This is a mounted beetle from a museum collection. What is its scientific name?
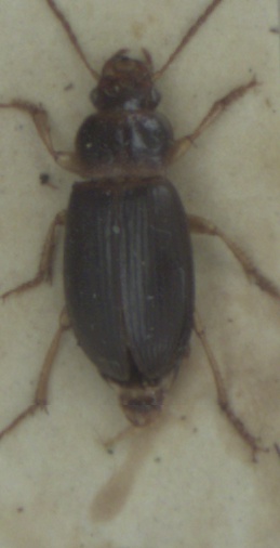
Ophonus rufibarbis
